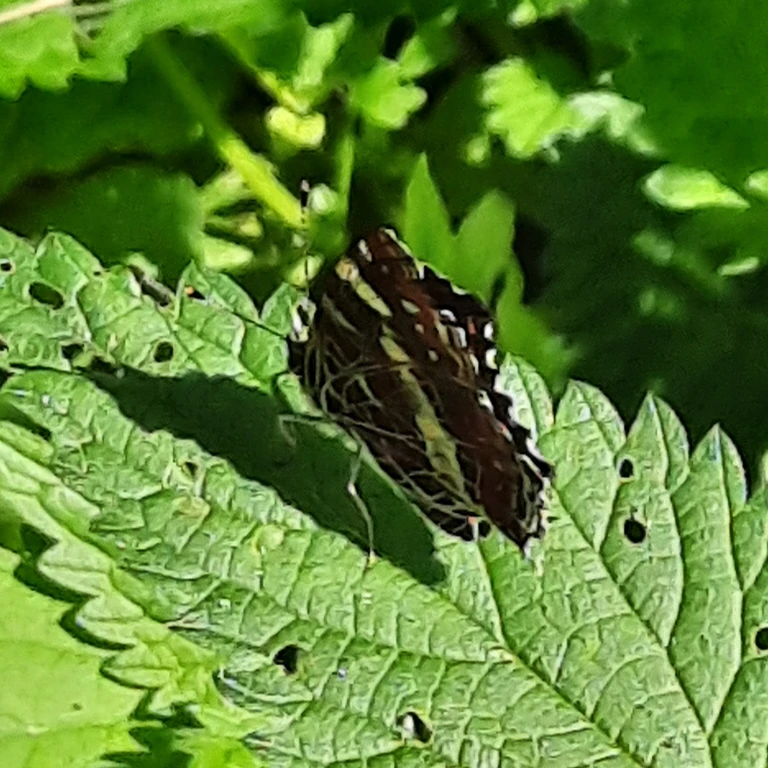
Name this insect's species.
Araschnia levana
